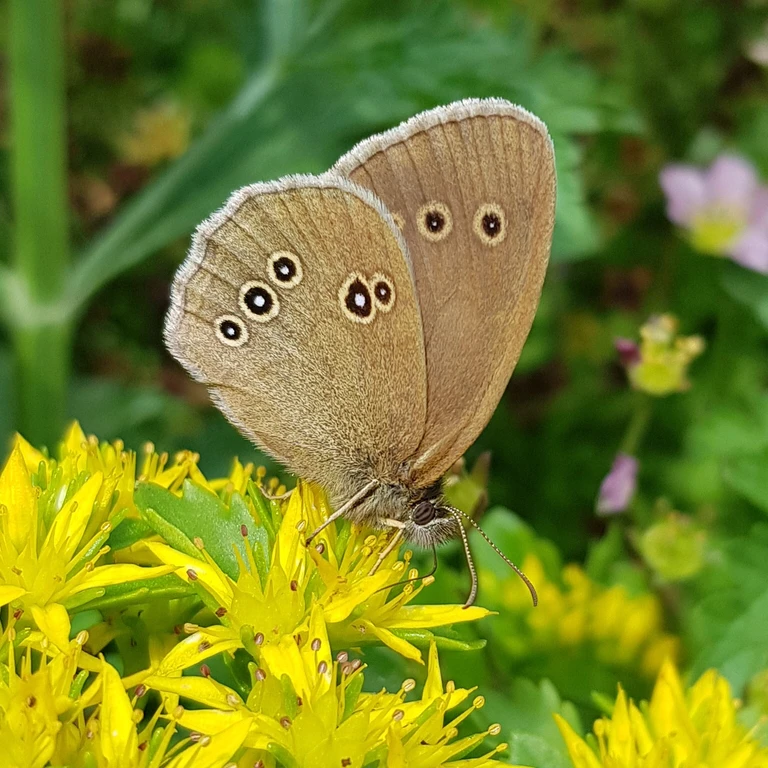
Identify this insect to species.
Aphantopus hyperantus
